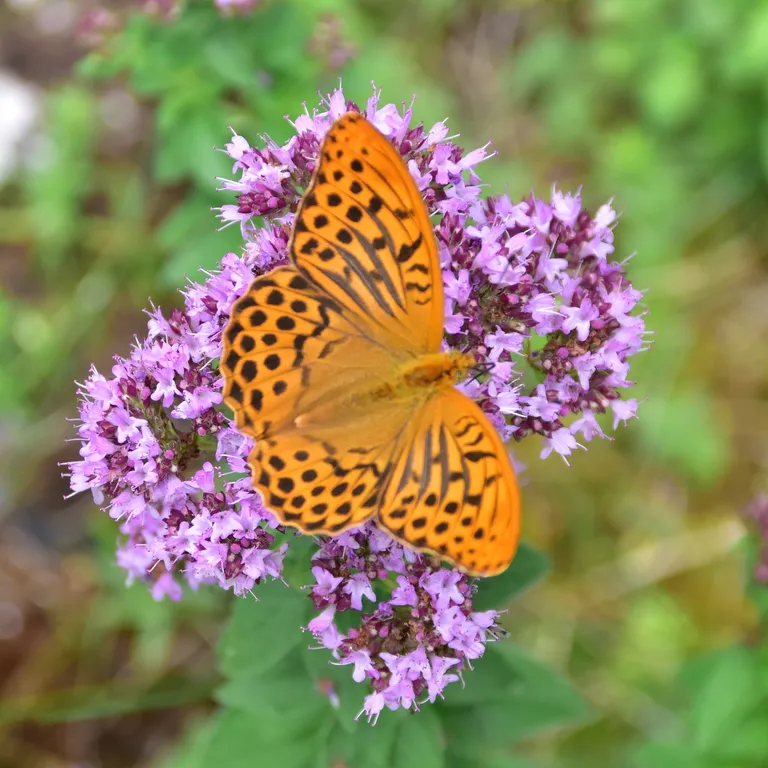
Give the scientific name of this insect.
Argynnis paphia
